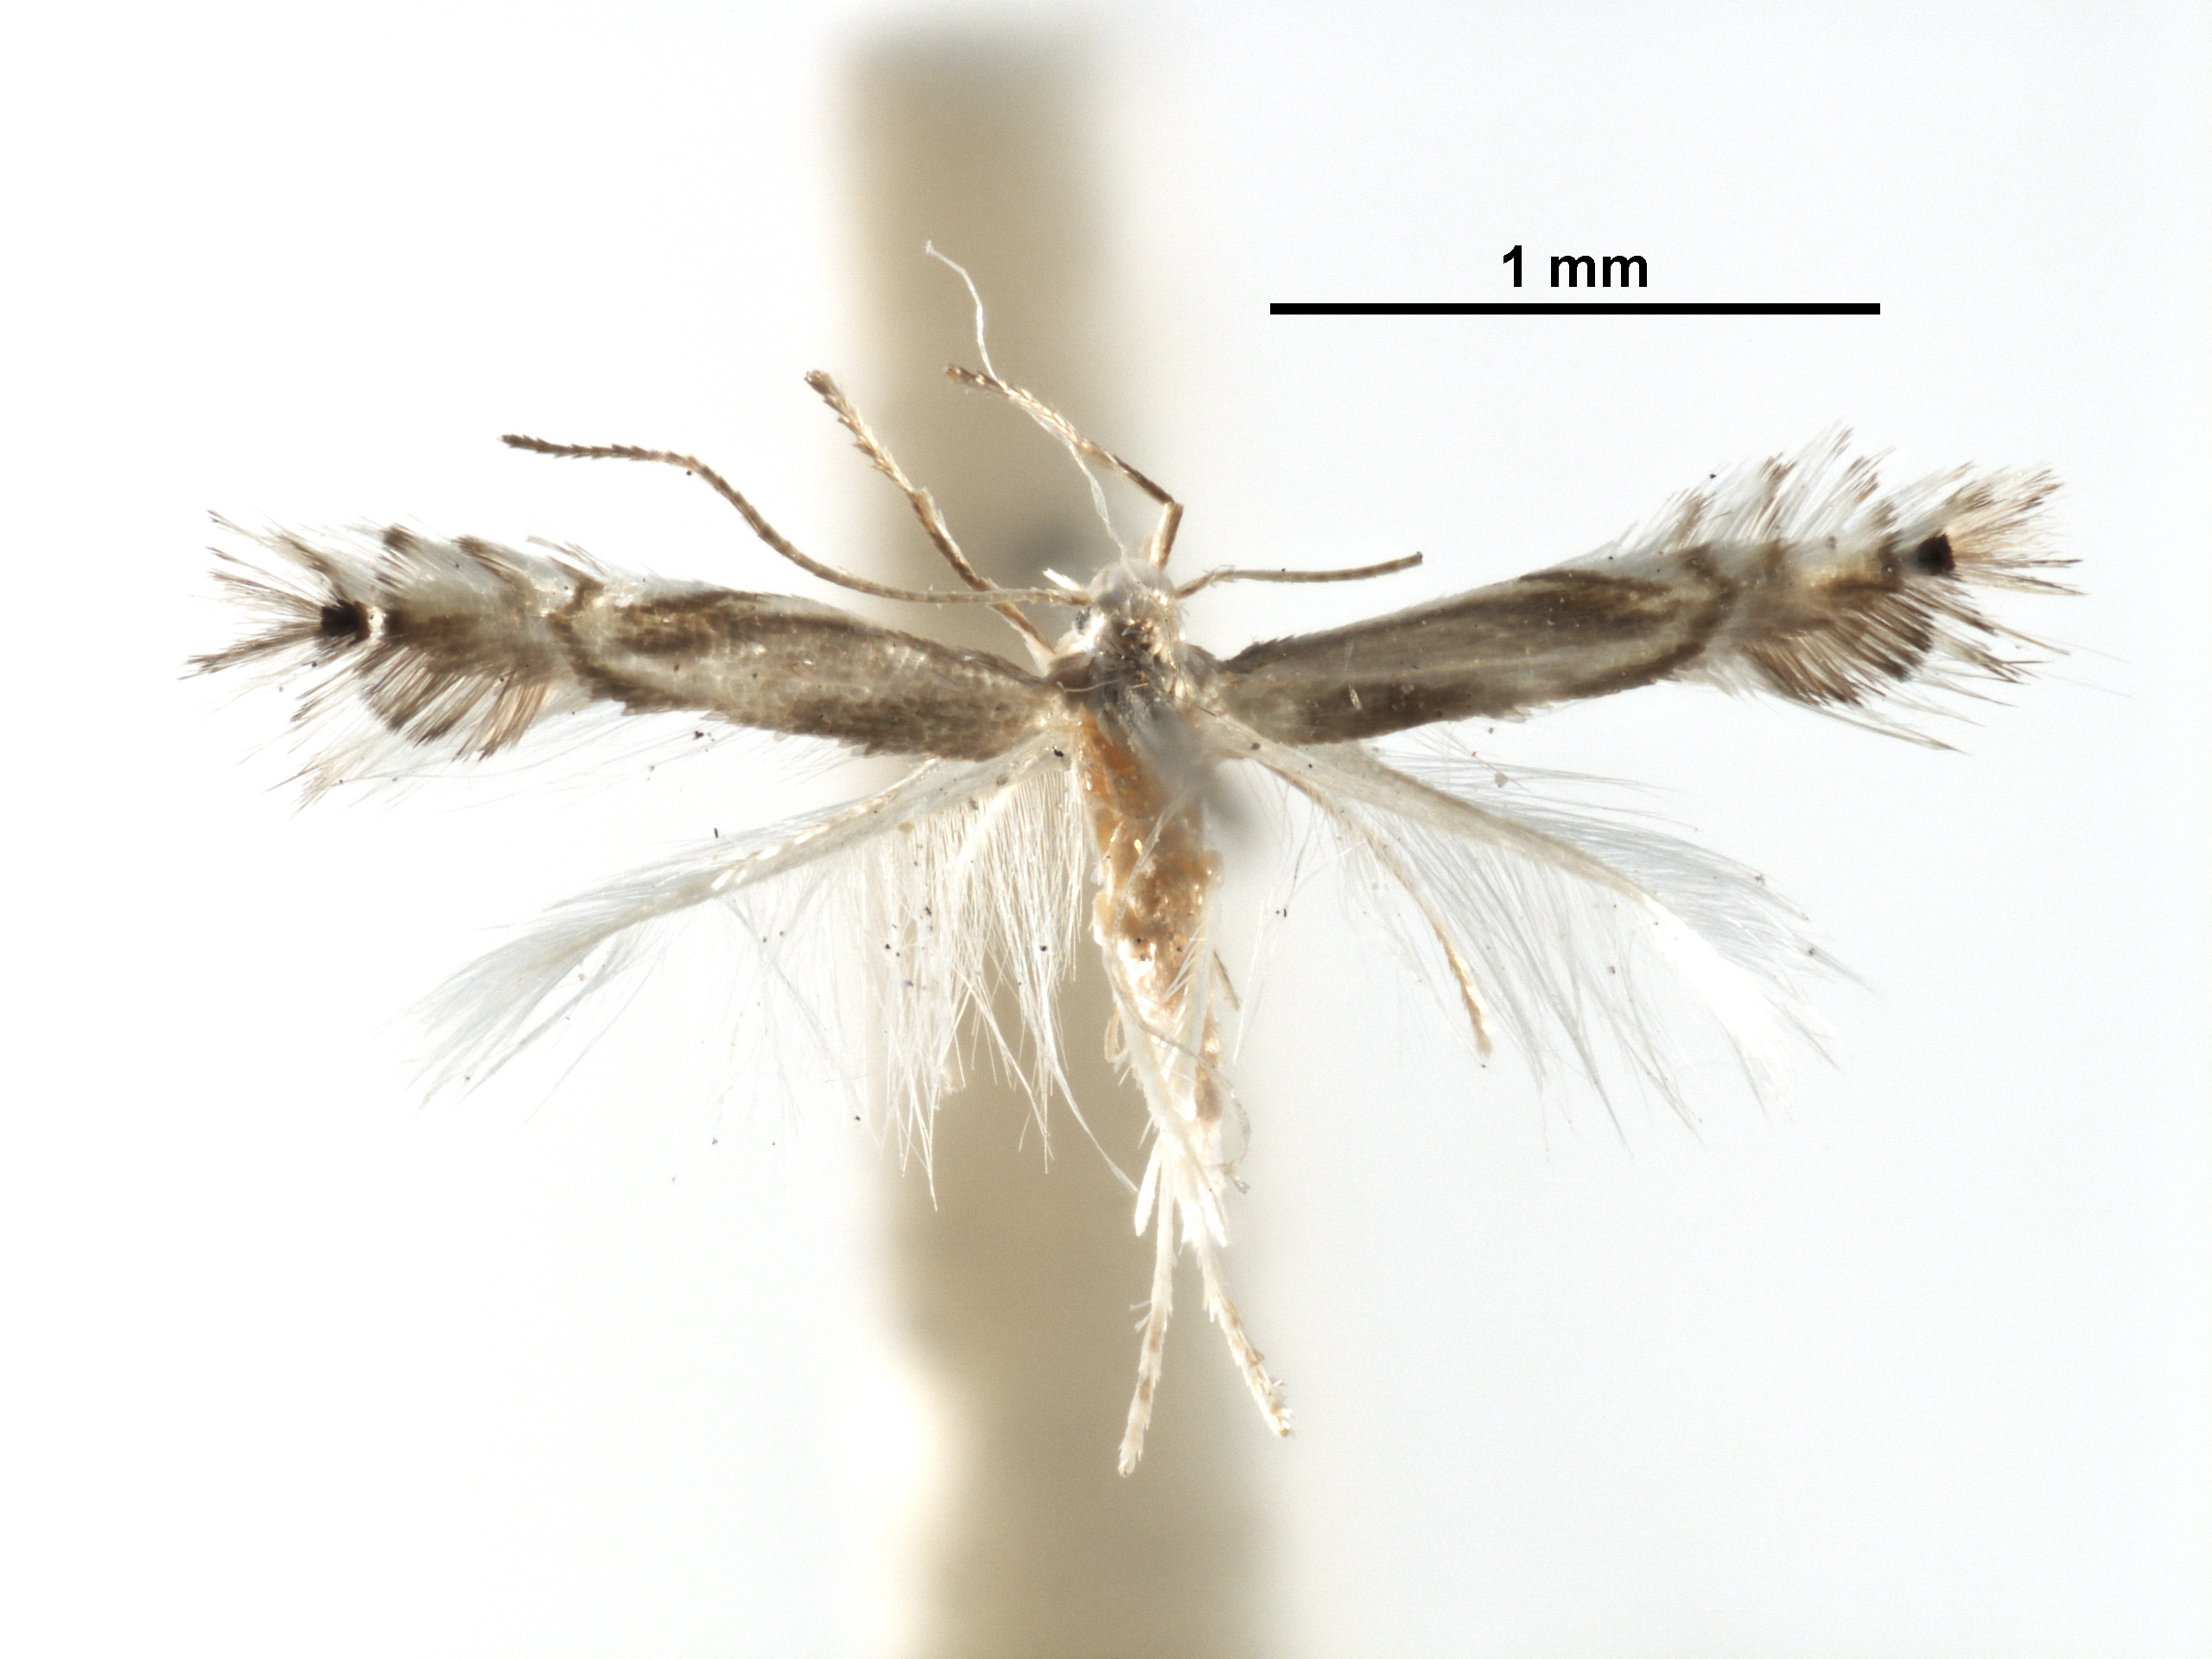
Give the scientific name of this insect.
Phyllocnistis temperatior
